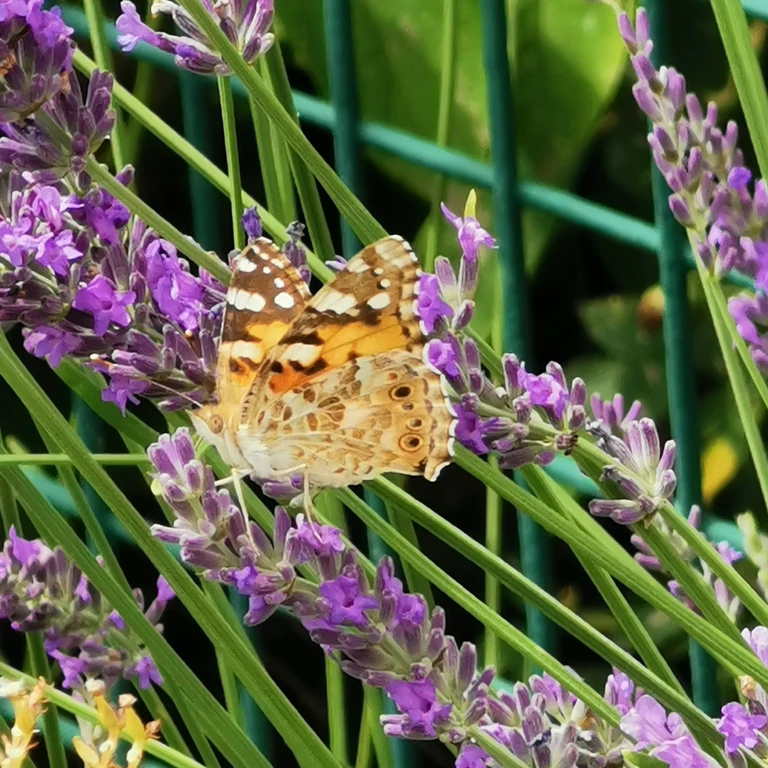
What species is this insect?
Vanessa cardui
